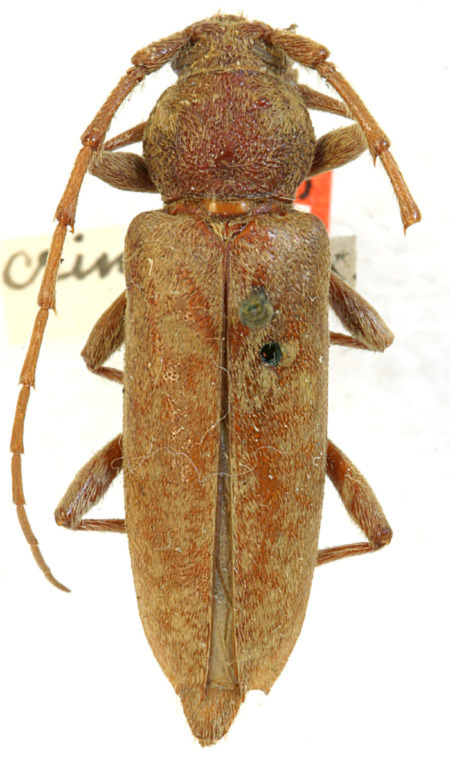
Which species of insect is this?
Enaphalodes rufulus (also Romaleum crinicorne)
